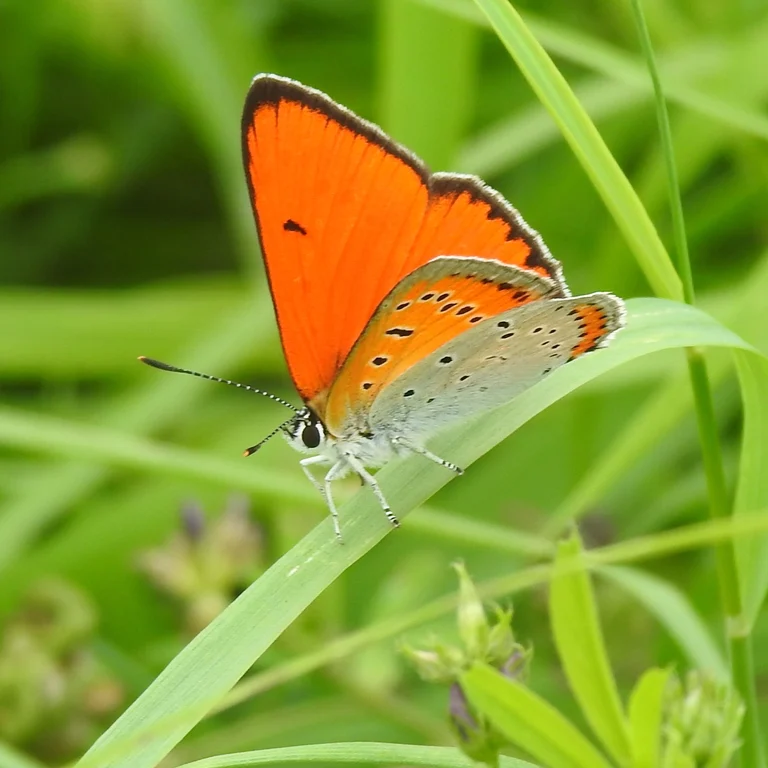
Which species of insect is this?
Lycaena dispar
